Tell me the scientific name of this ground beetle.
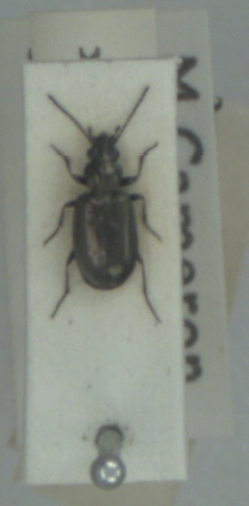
Bembidion bipunctatum
